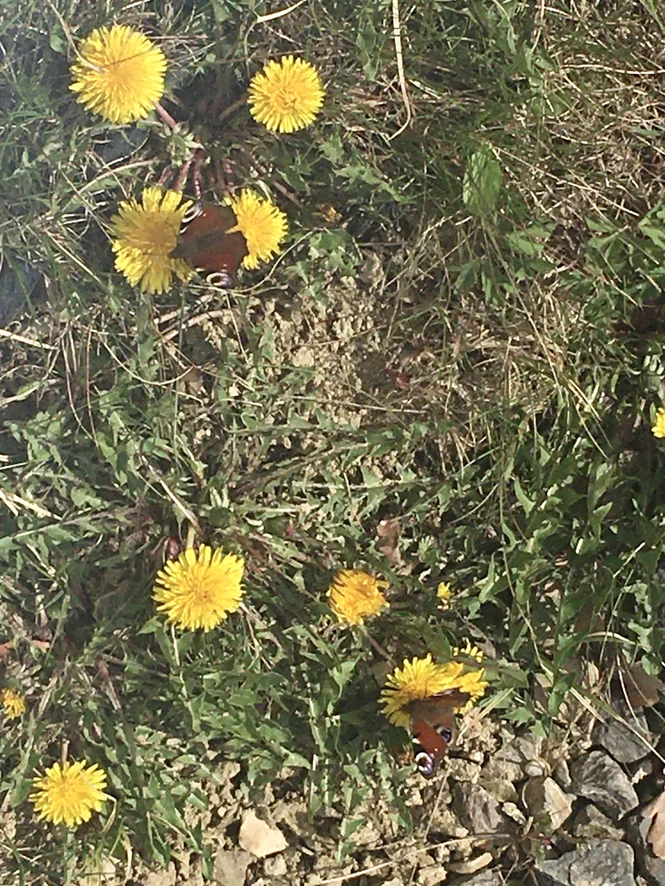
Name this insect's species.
Aglais io
